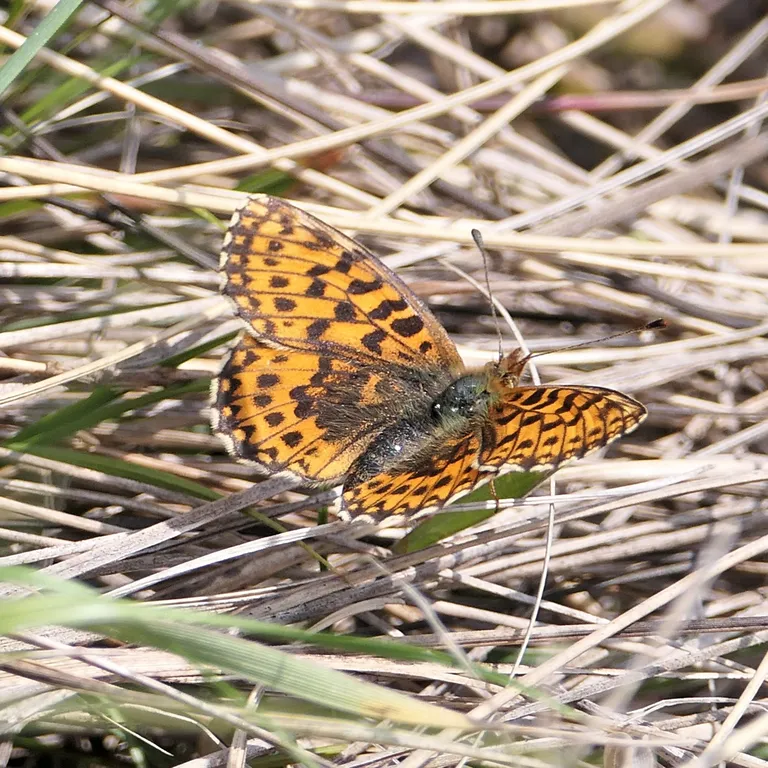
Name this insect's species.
Boloria dia
